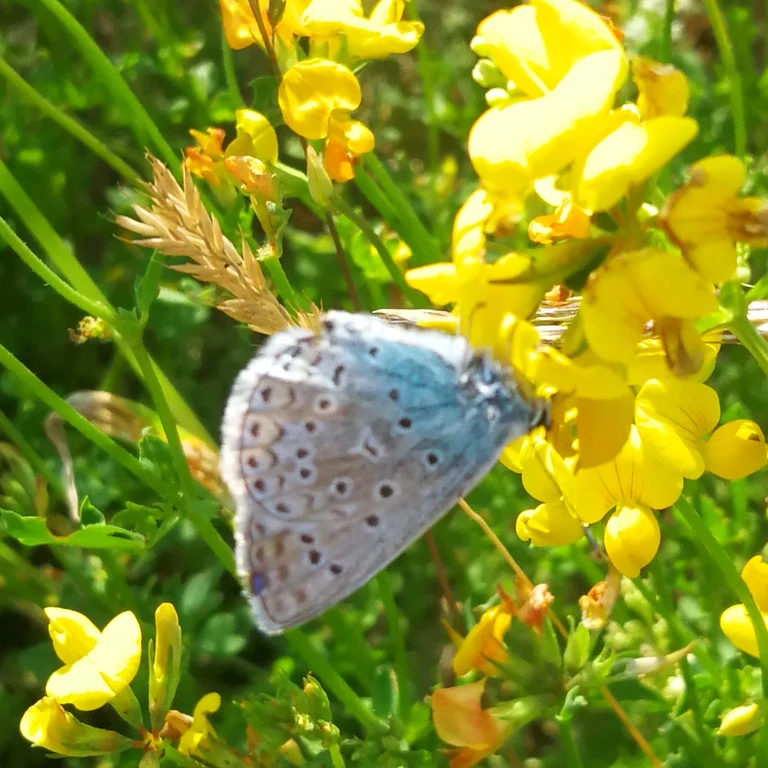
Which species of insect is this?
Polyommatus icarus
